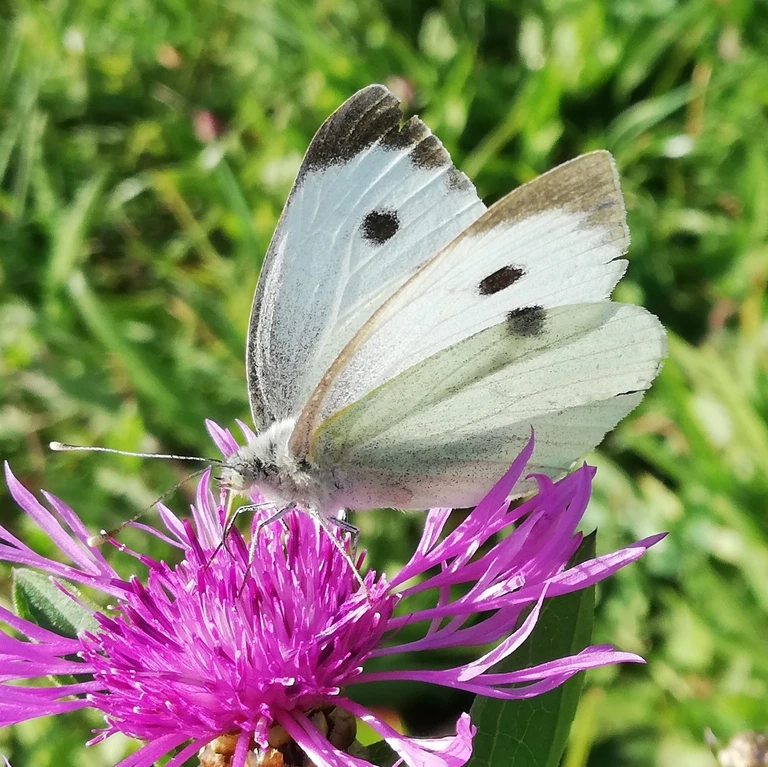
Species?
Pieris brassicae
